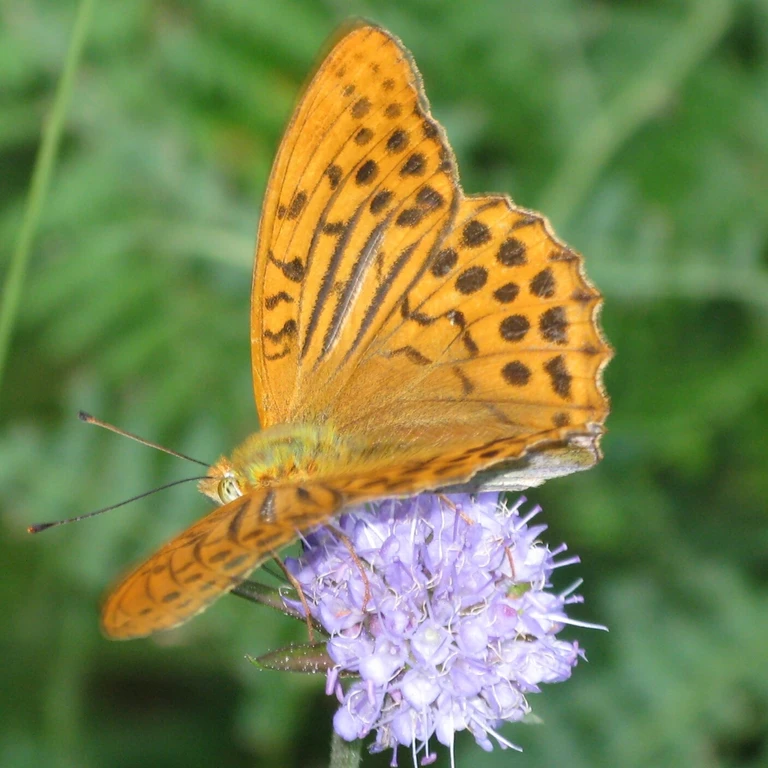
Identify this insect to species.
Argynnis paphia
